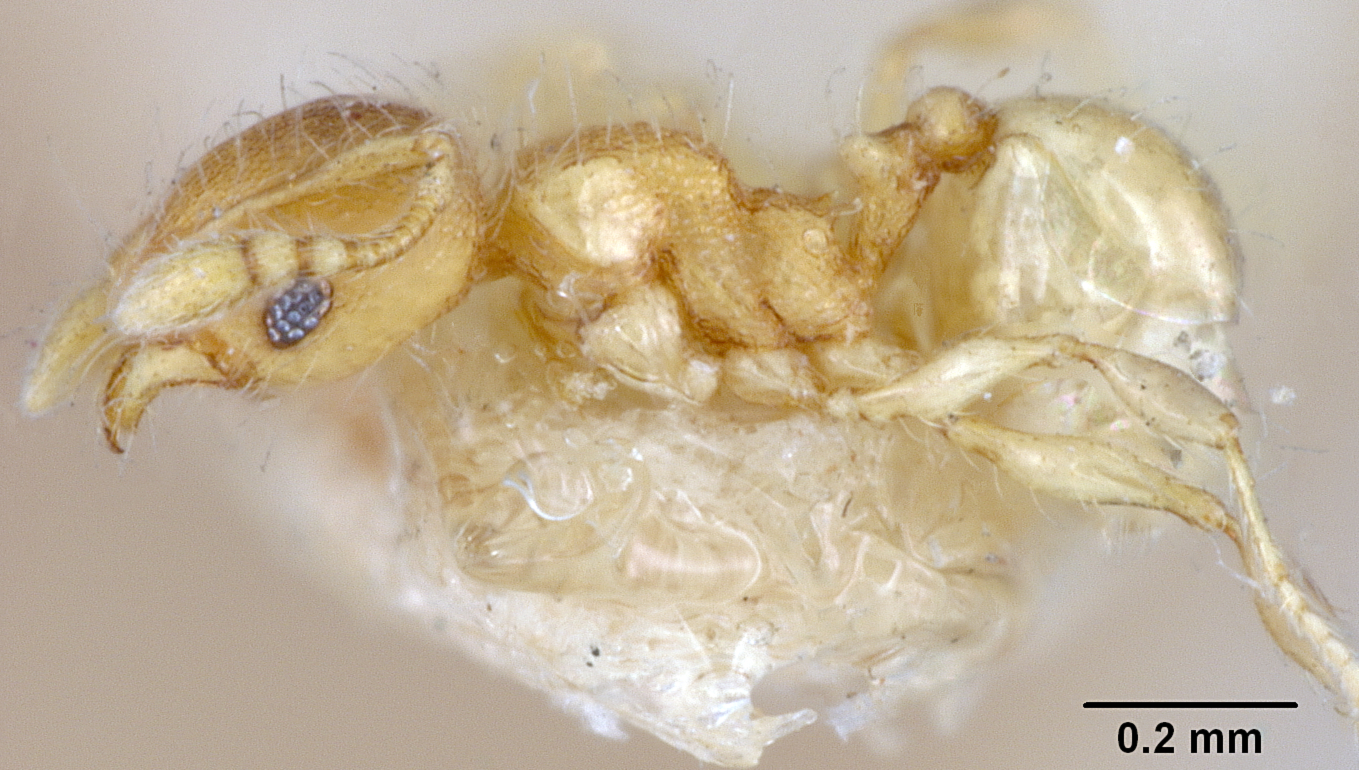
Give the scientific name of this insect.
Pheidole tachigaliae
